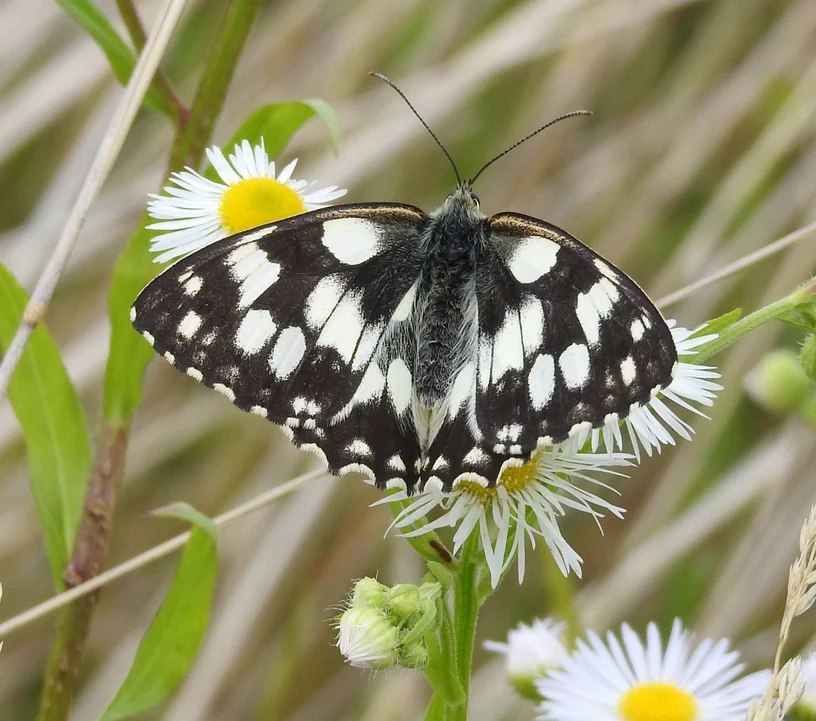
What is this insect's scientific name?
Melanargia galathea
